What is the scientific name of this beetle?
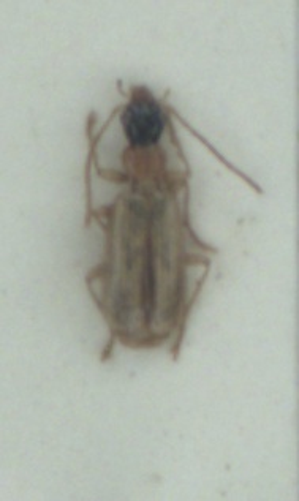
Demetrias atricapillus
